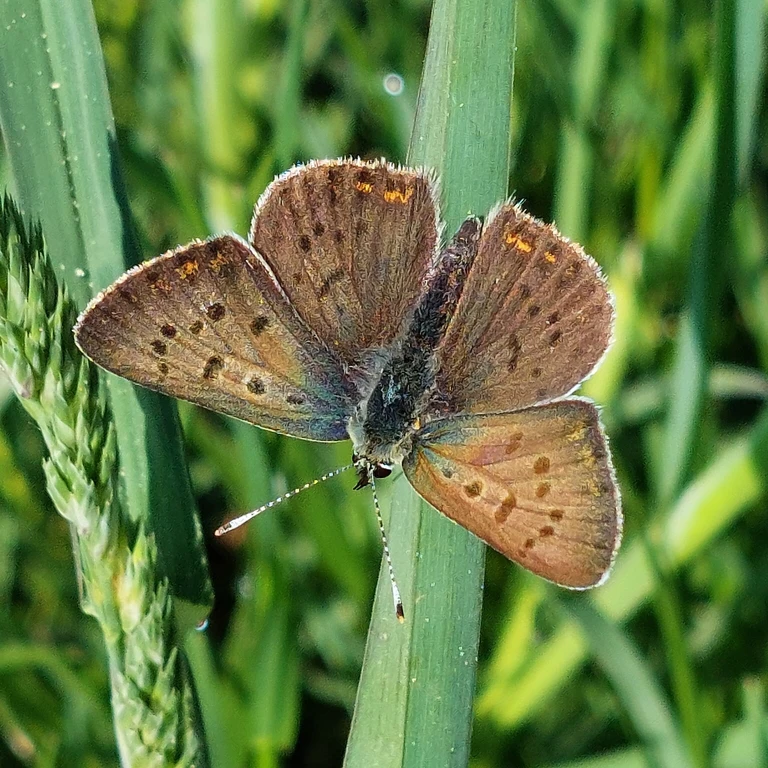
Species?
Lycaena tityrus (also Loweia tityrus)
